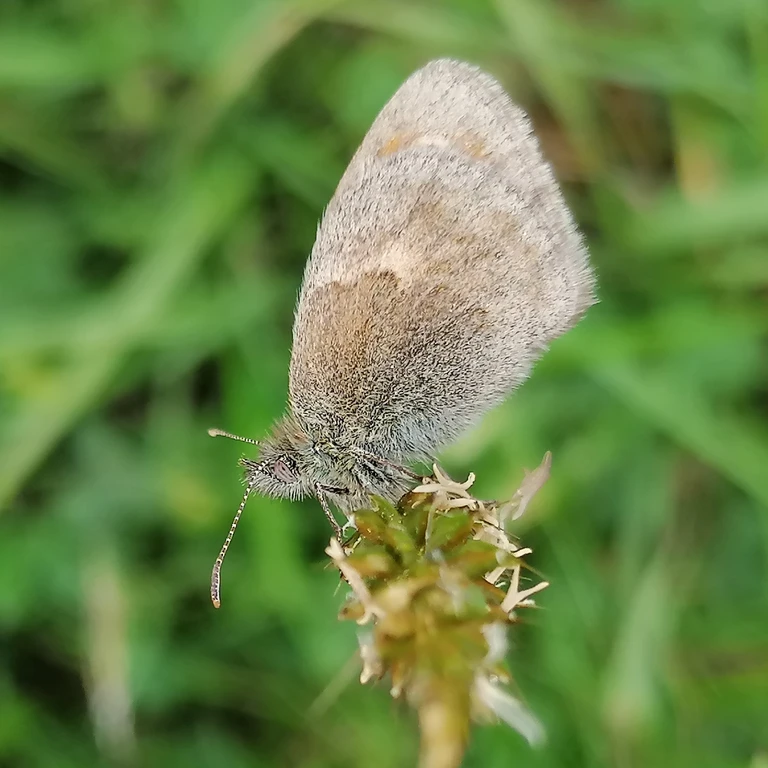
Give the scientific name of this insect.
Coenonympha pamphilus
